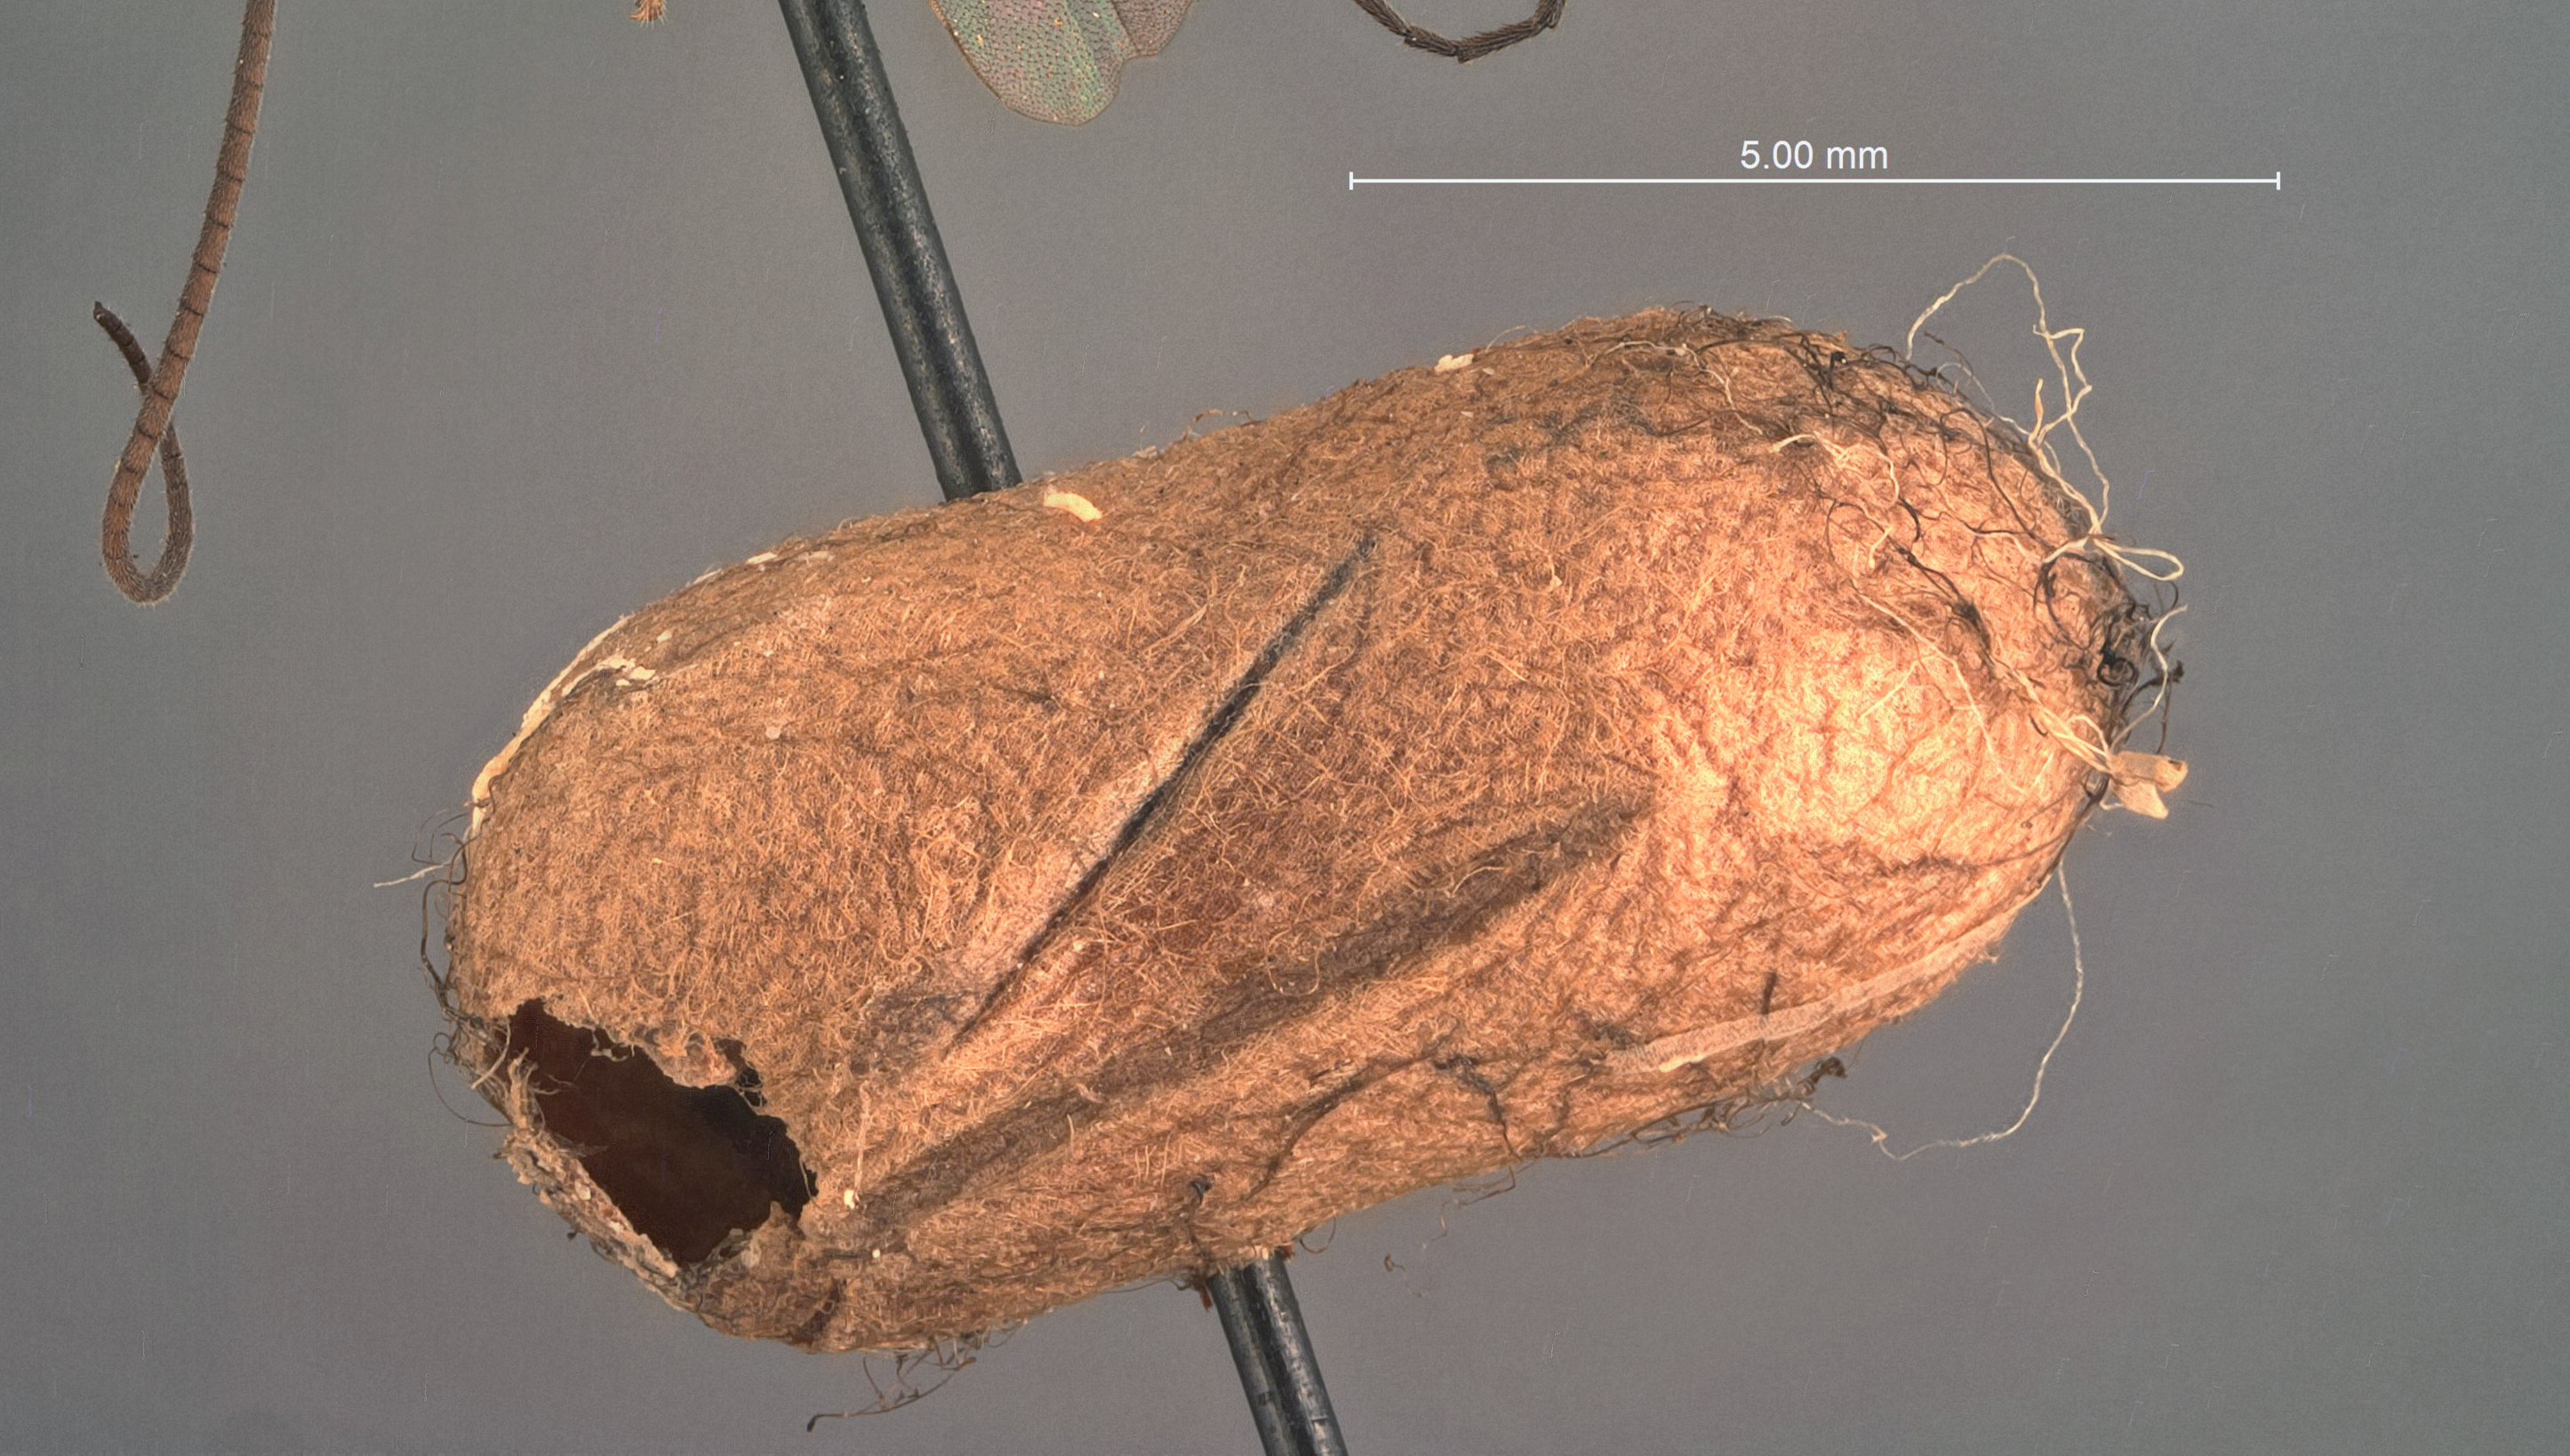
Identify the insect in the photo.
Lamachus albopictus
